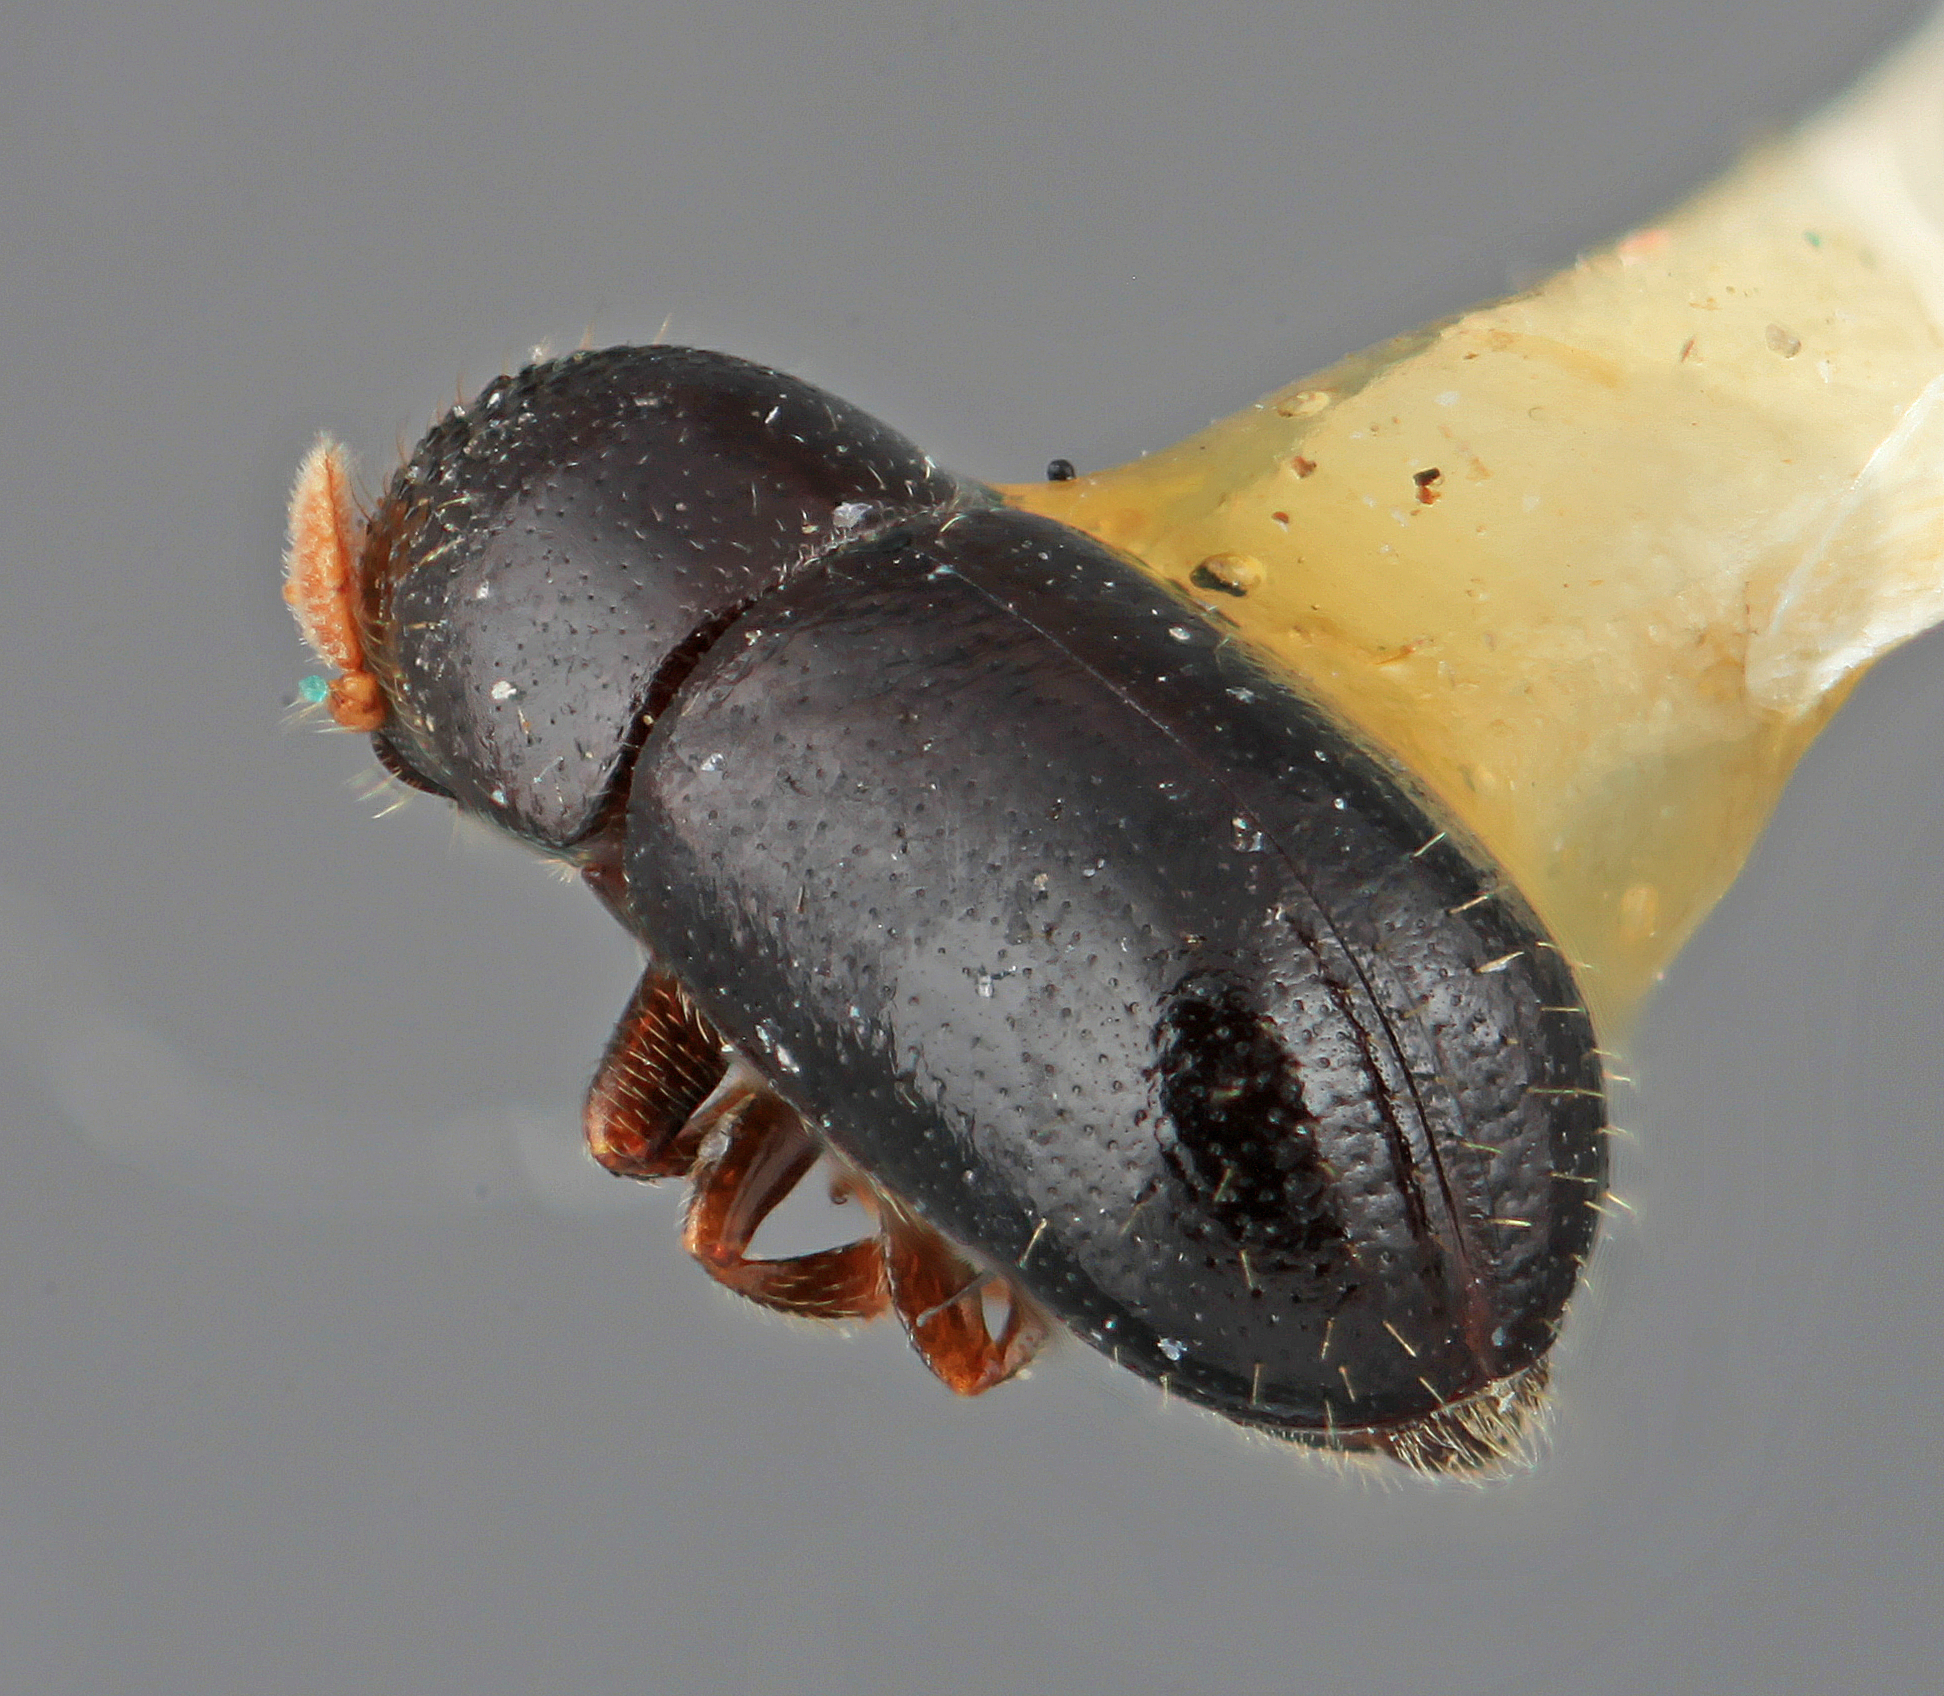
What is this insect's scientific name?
Corthycyclon morulus
